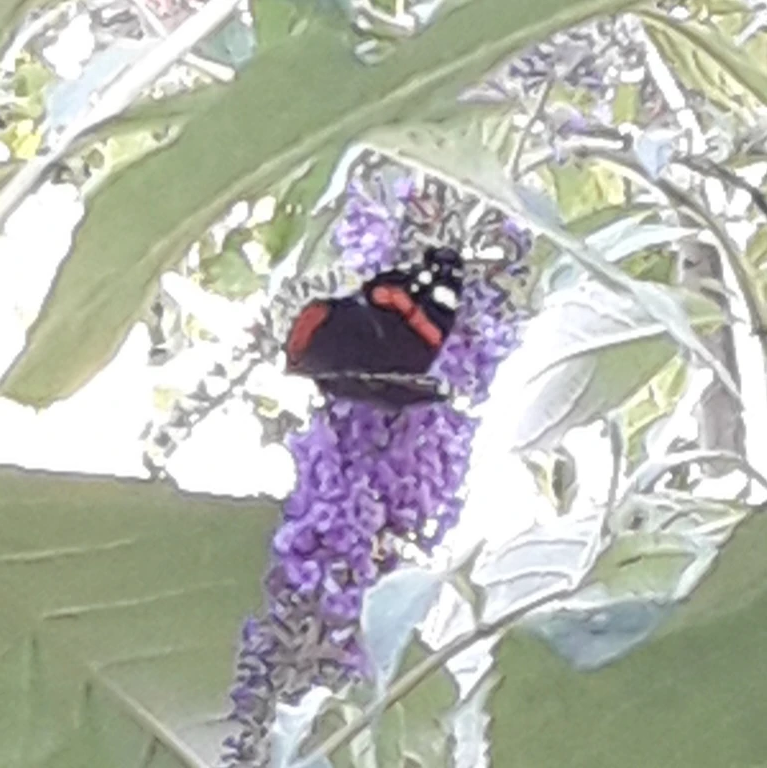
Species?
Vanessa atalanta
